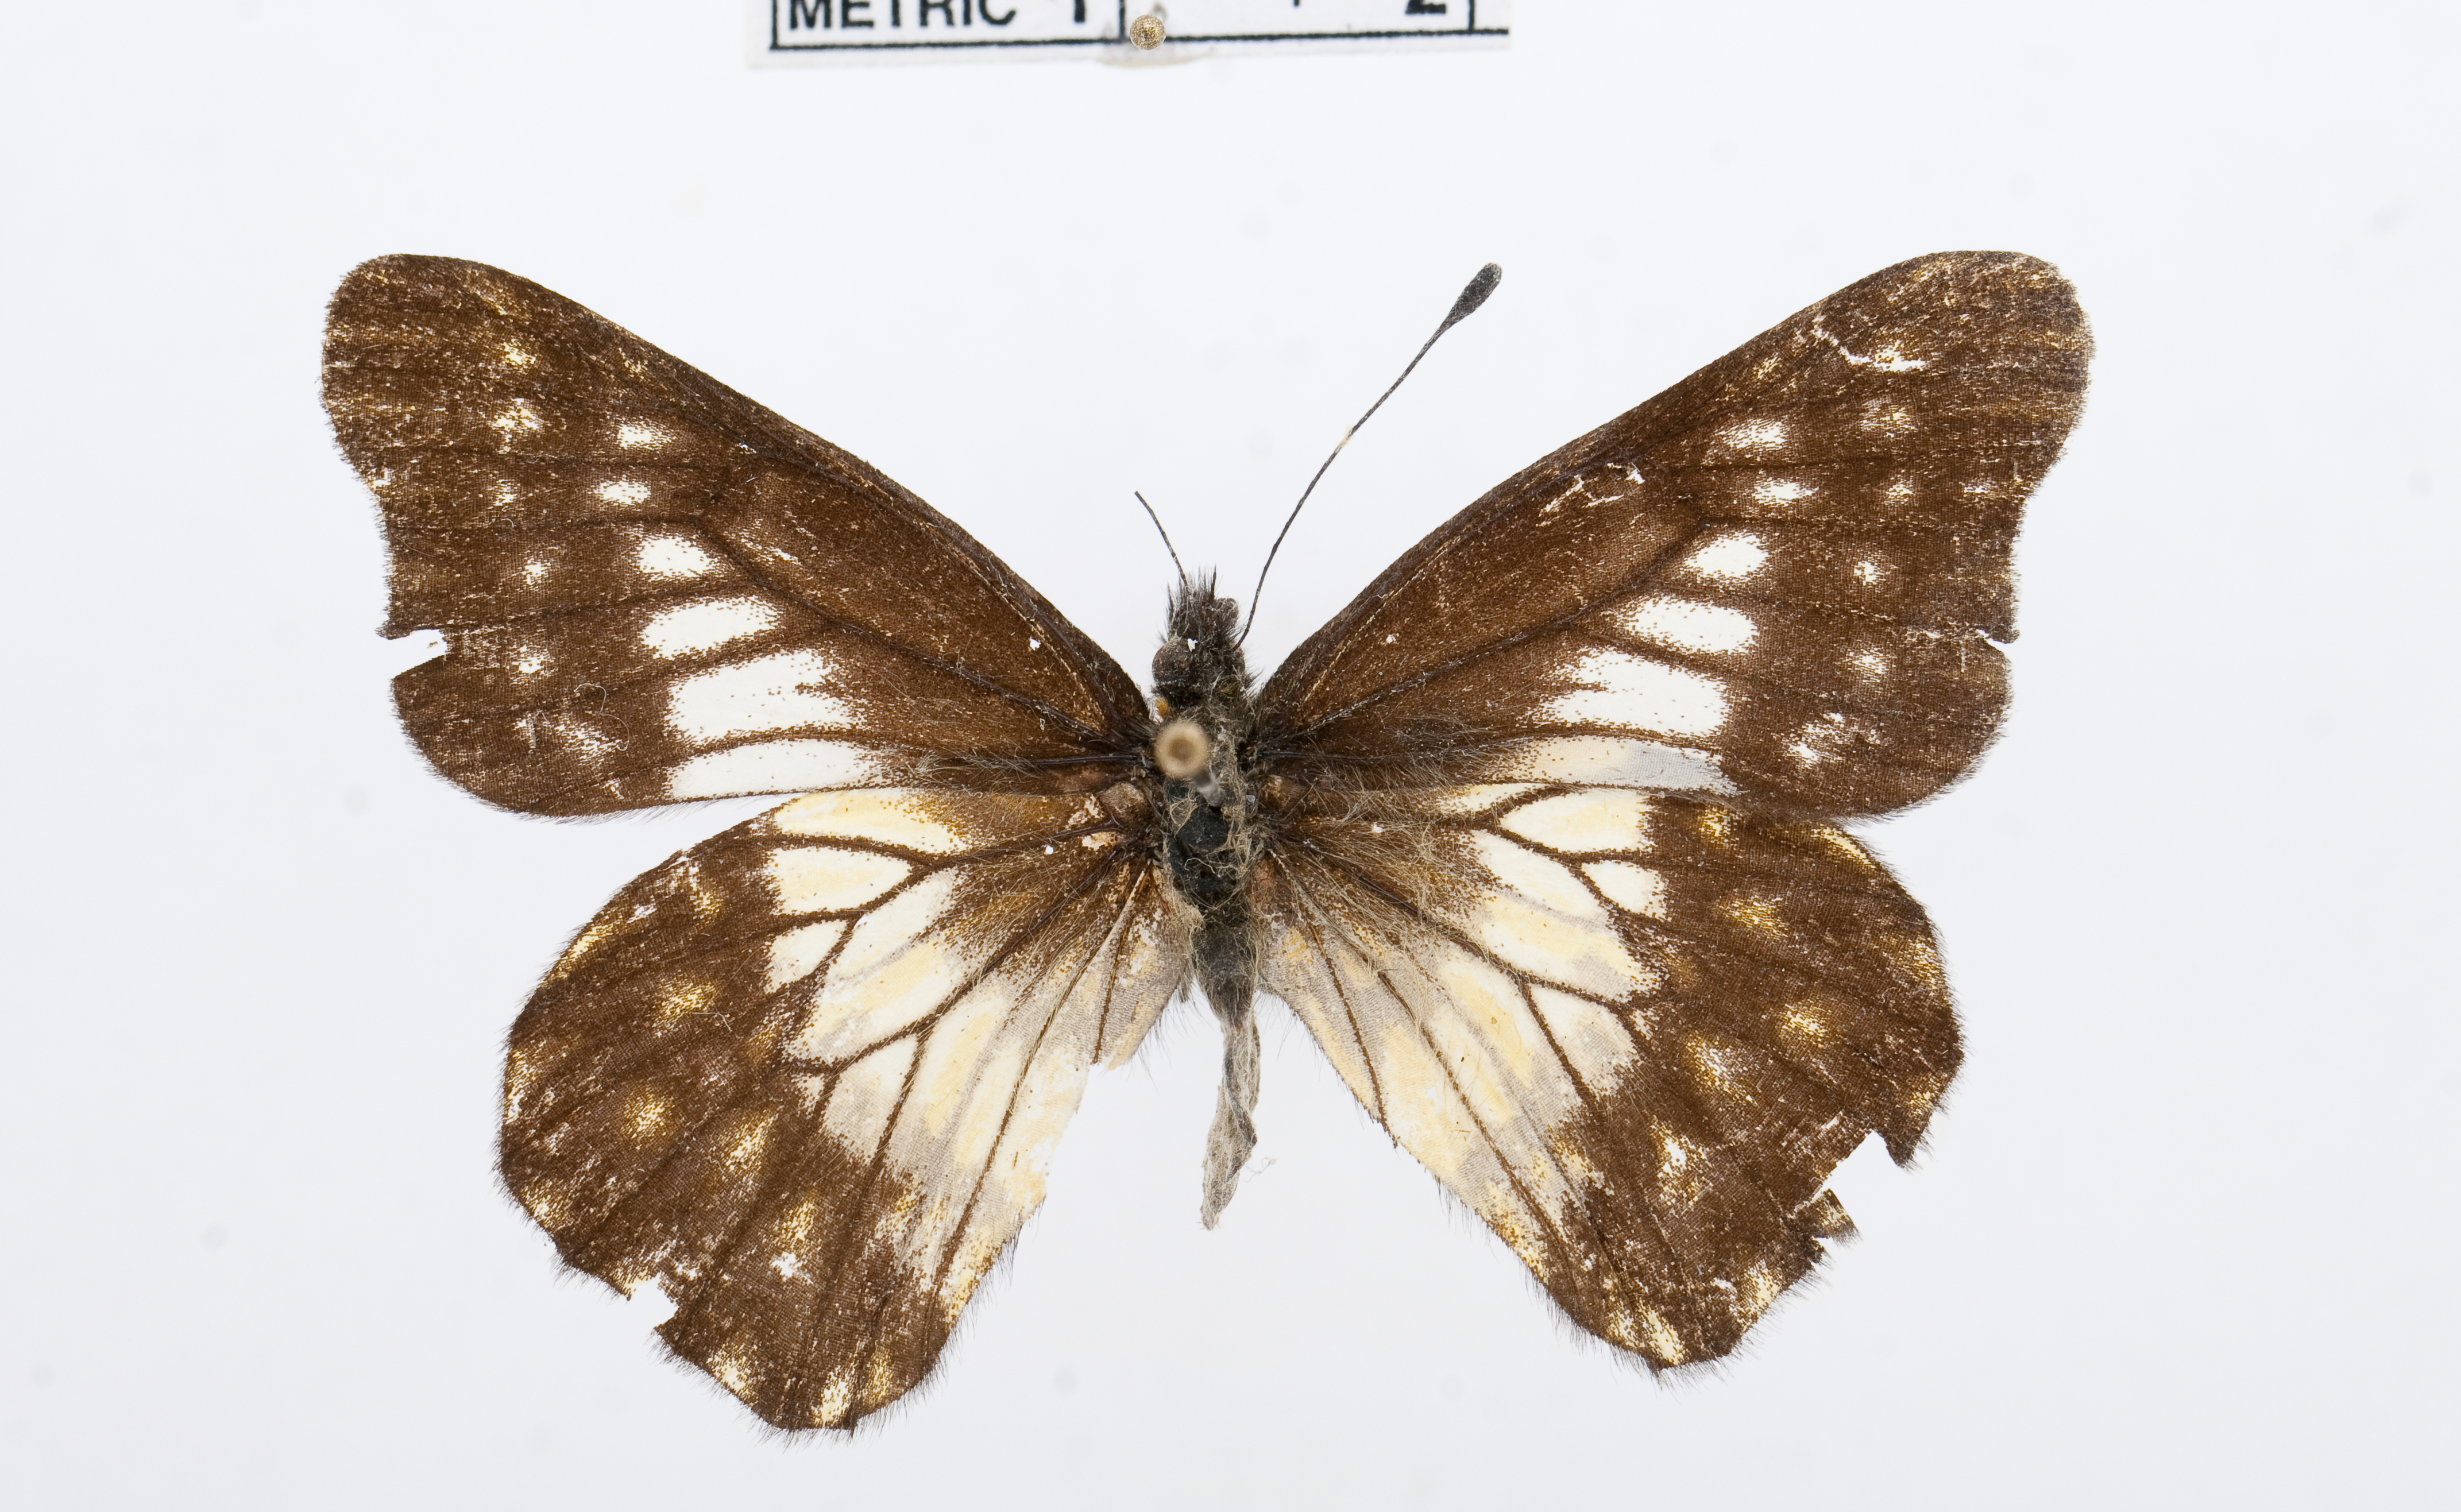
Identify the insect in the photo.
Catasticta affinis
